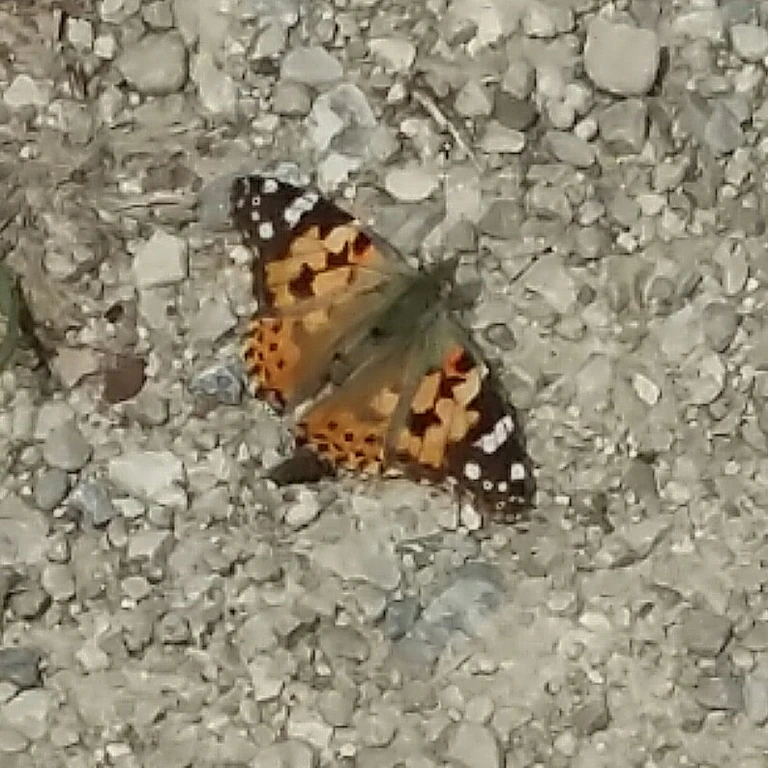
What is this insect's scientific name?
Vanessa cardui
